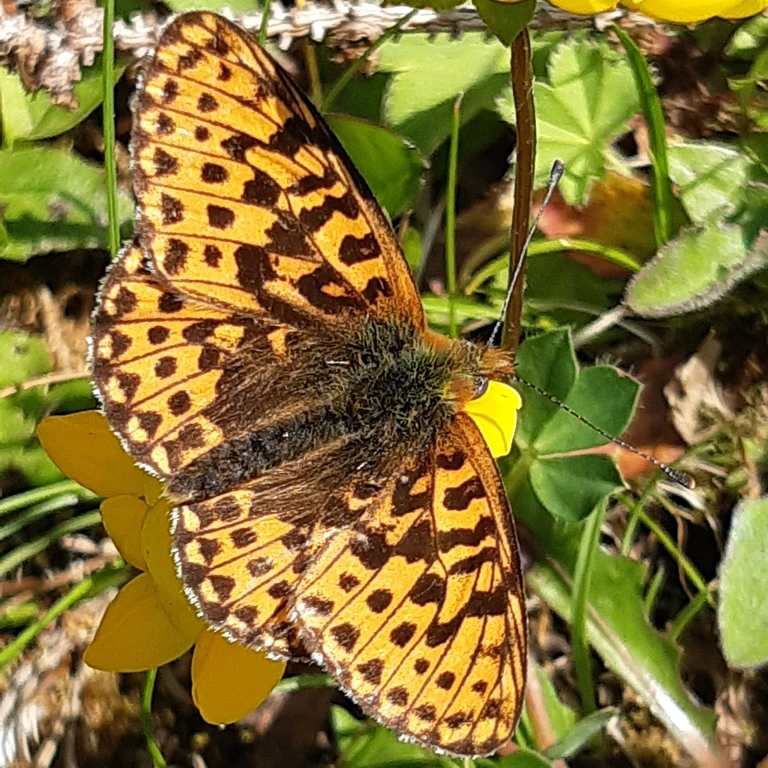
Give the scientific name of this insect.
Boloria euphrosyne (also Clossiana euphrosyne)
